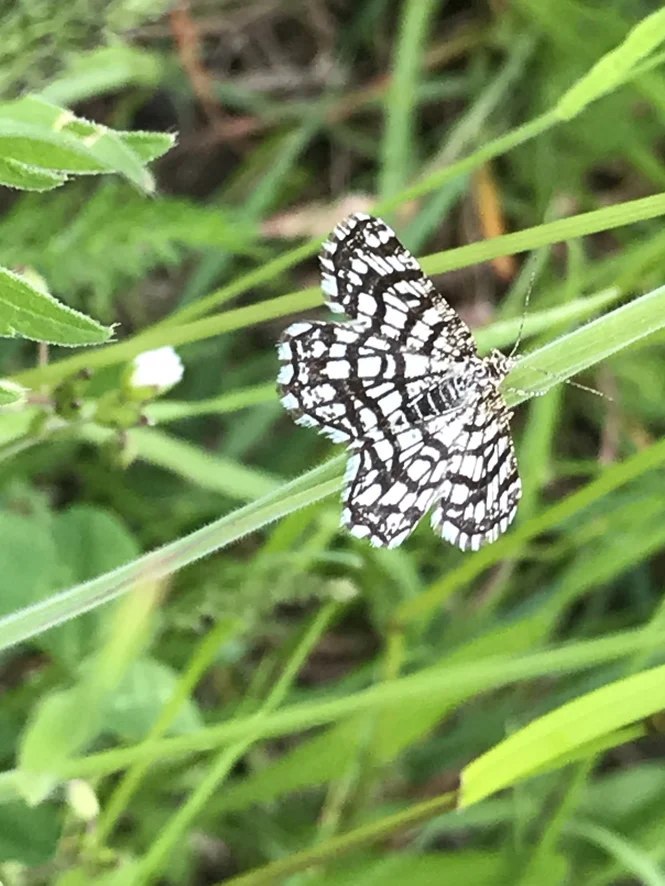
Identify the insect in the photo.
Chiasmia clathrata
